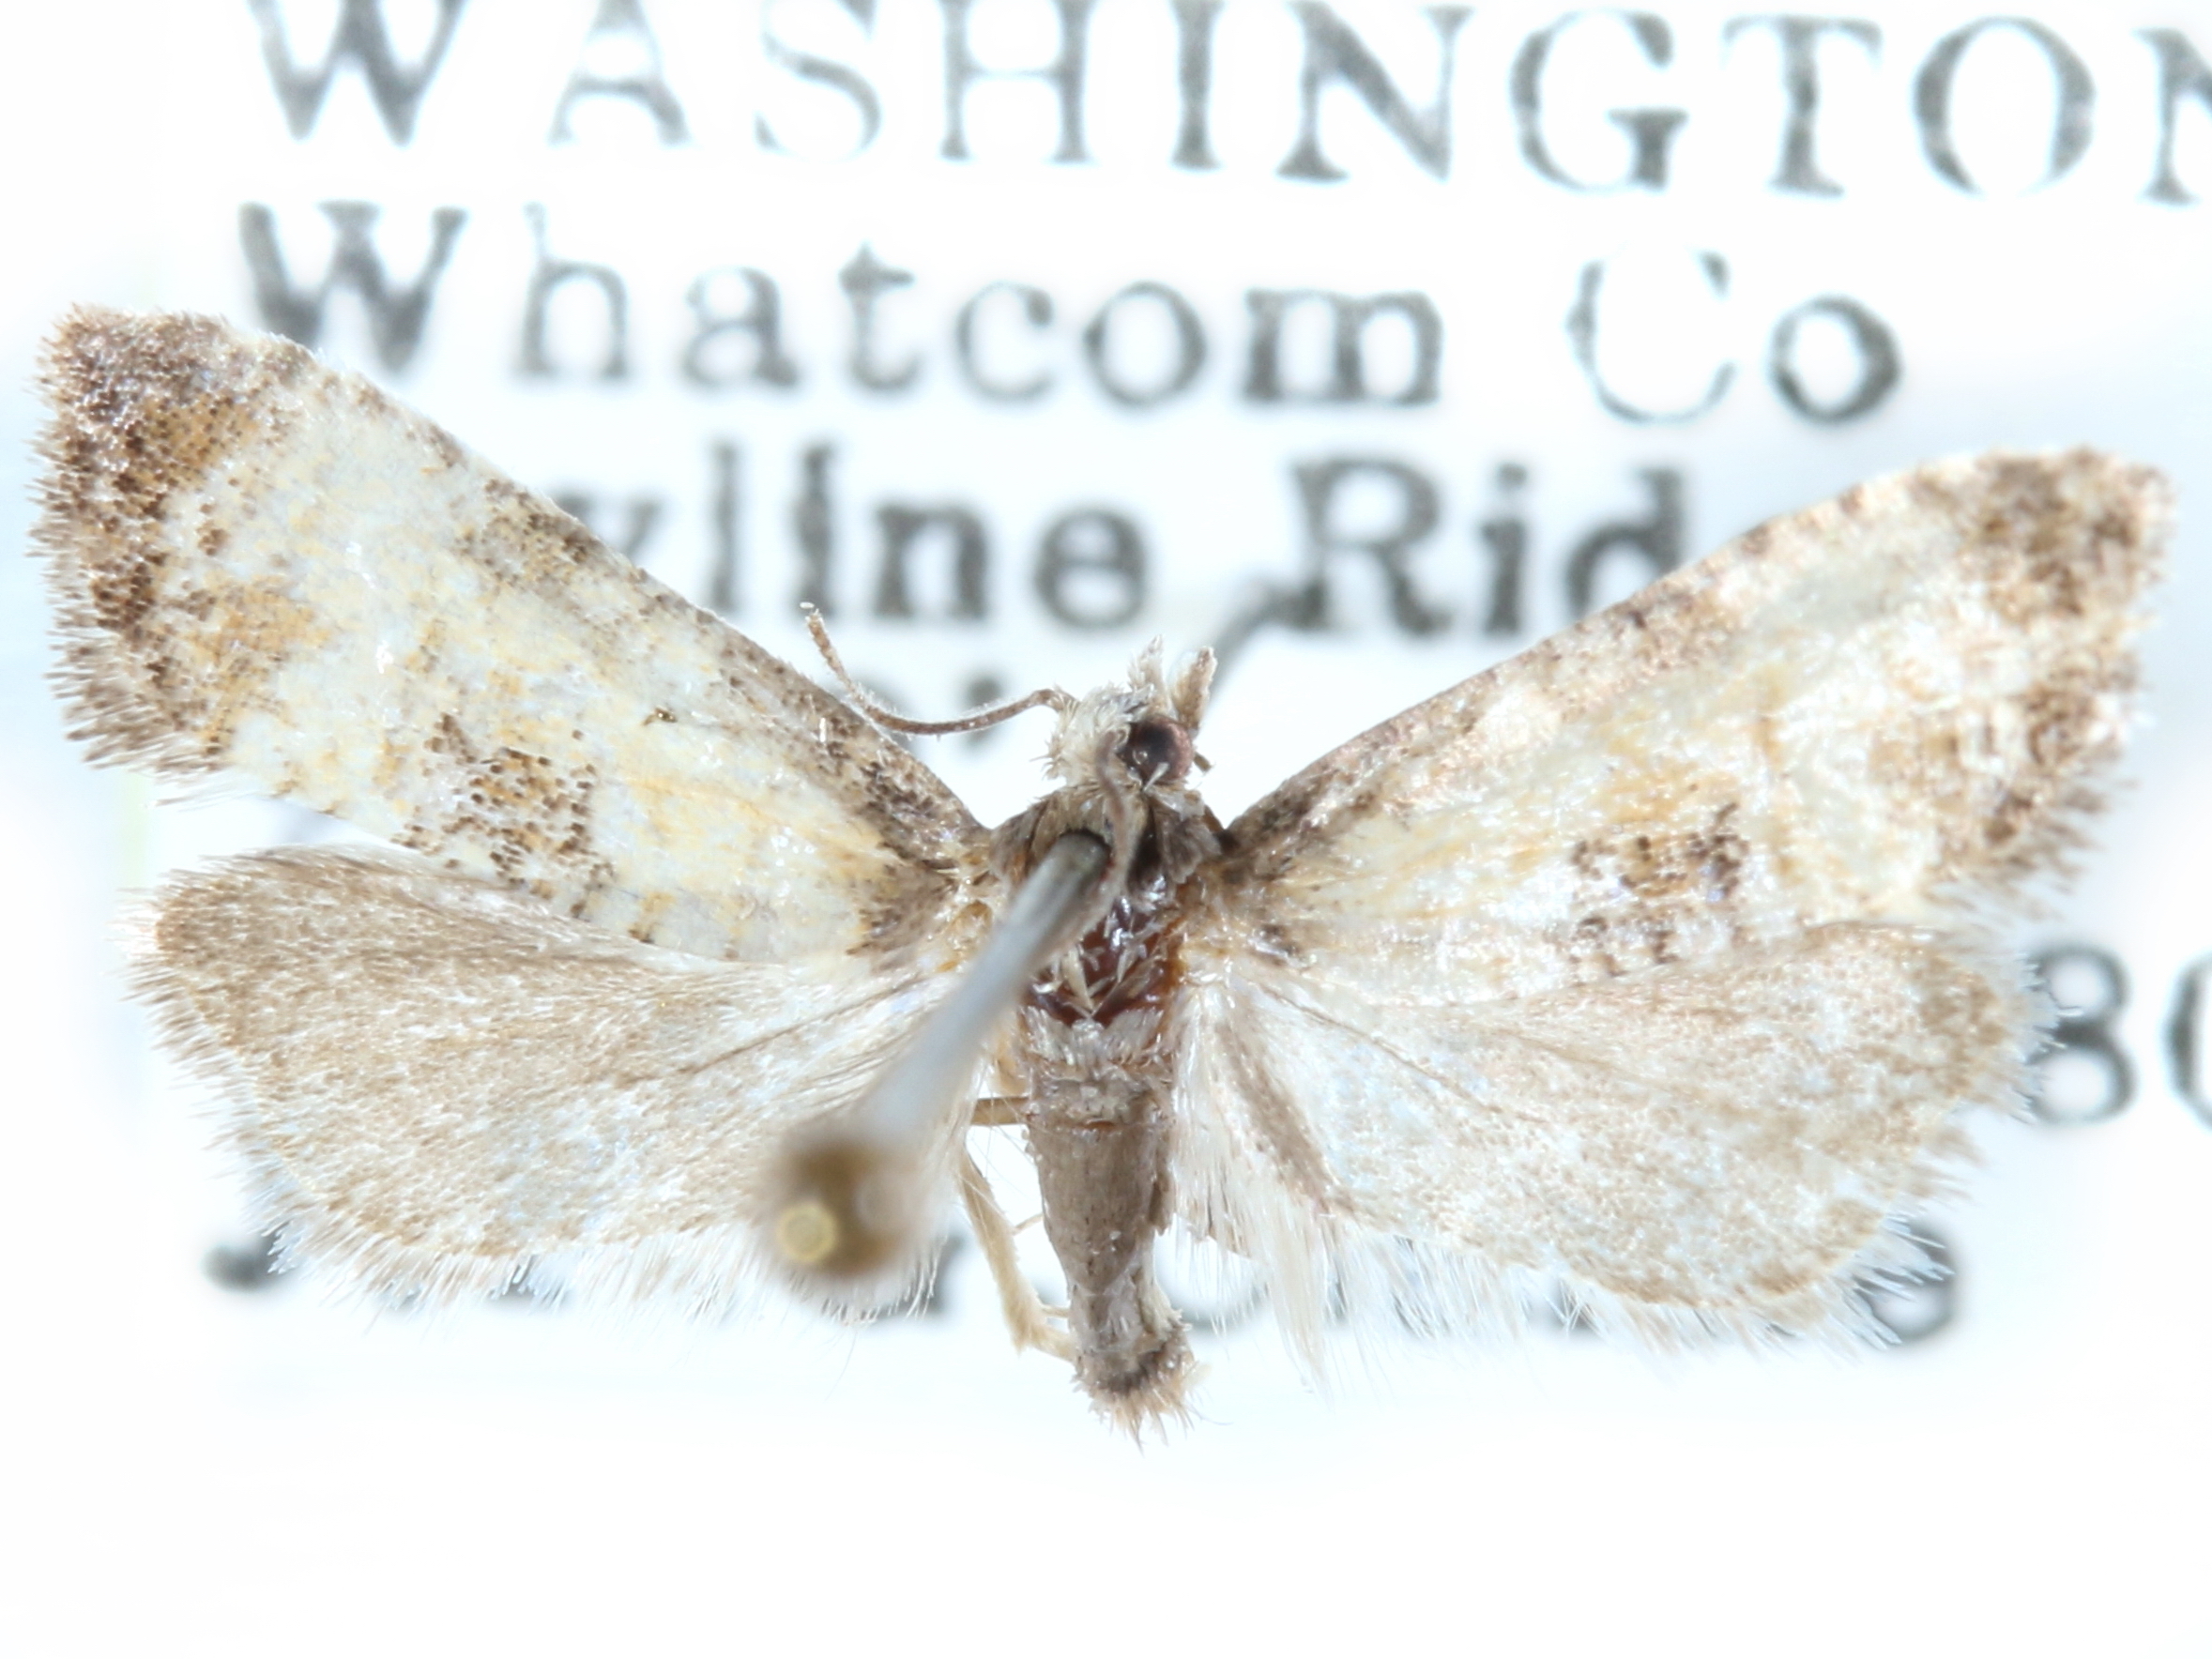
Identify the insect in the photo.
Cochylis dubitana
